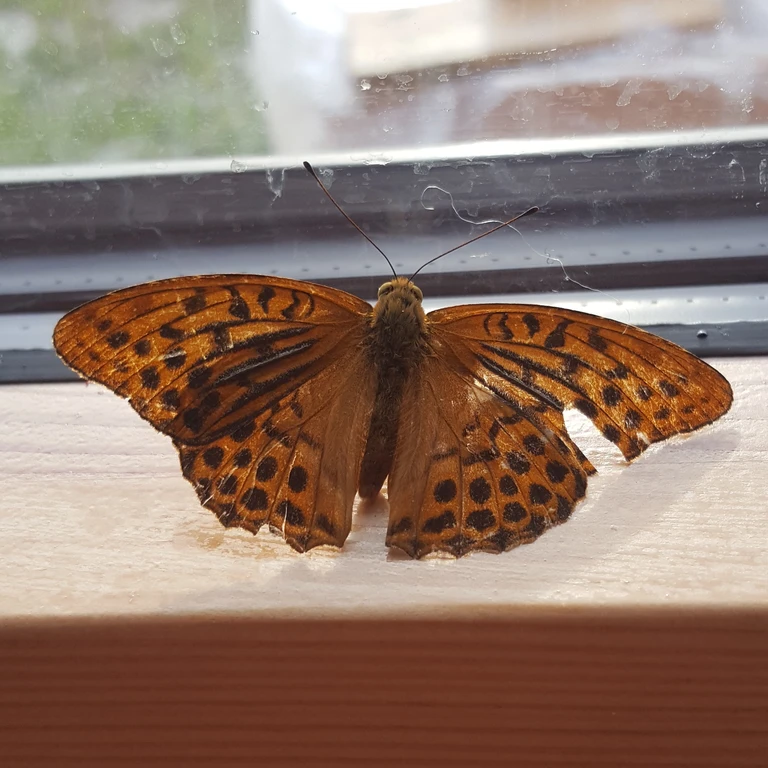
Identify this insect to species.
Argynnis paphia
